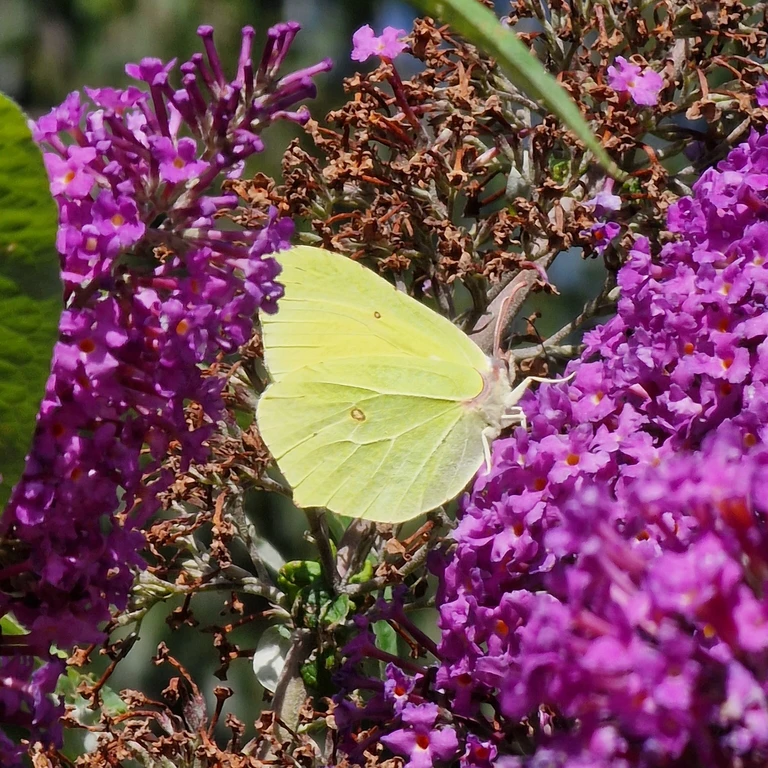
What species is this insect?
Gonepteryx rhamni
